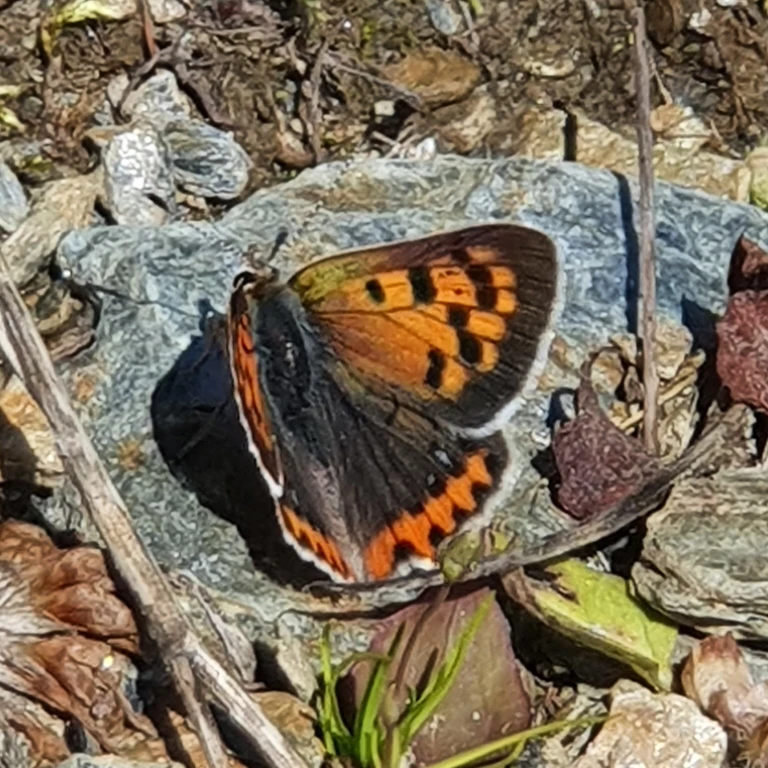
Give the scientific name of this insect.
Lycaena phlaeas
